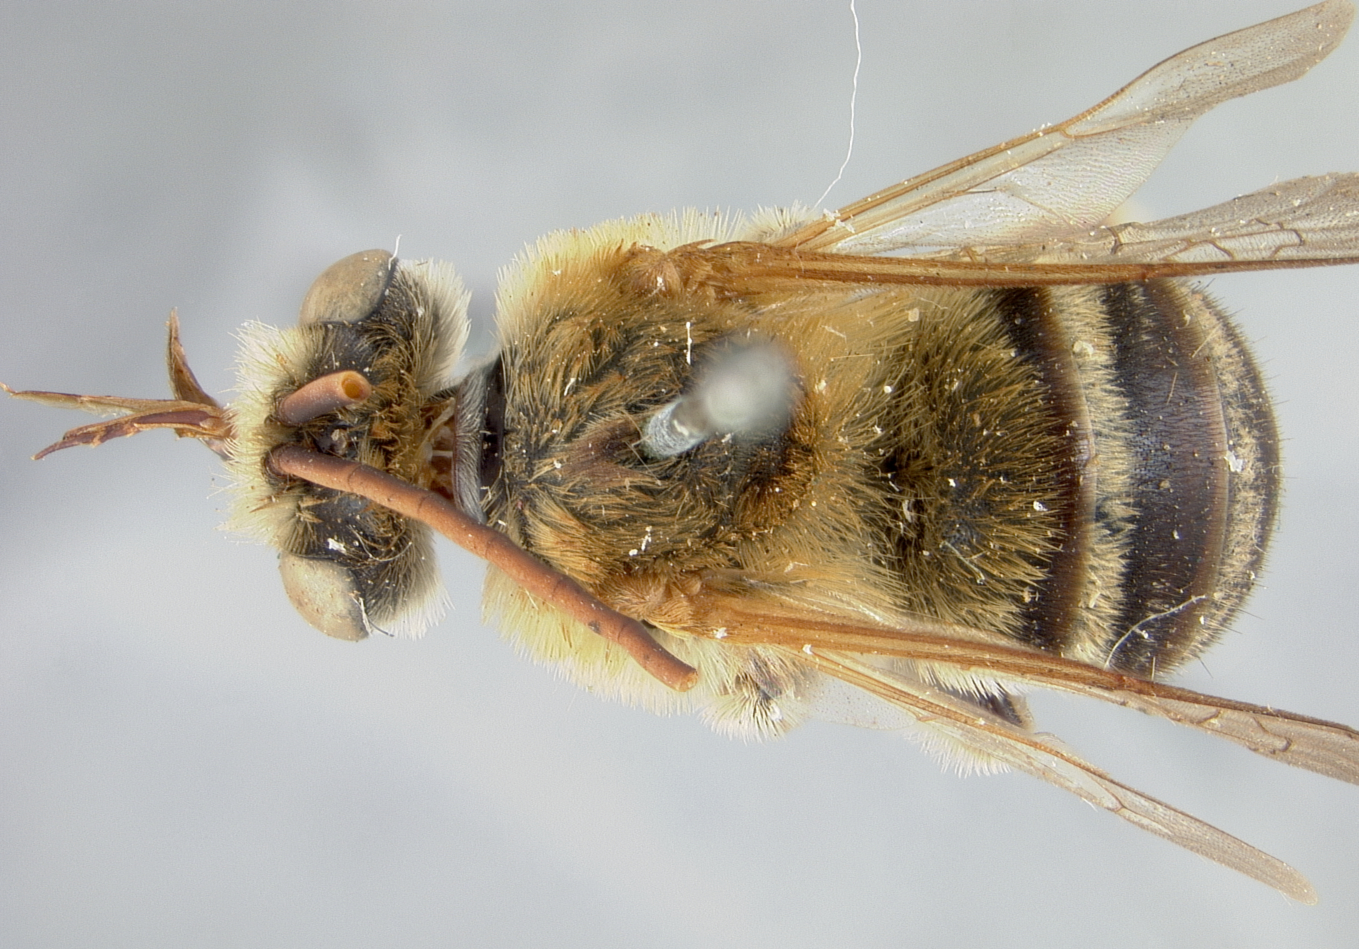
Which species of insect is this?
Melissodes svastrina
